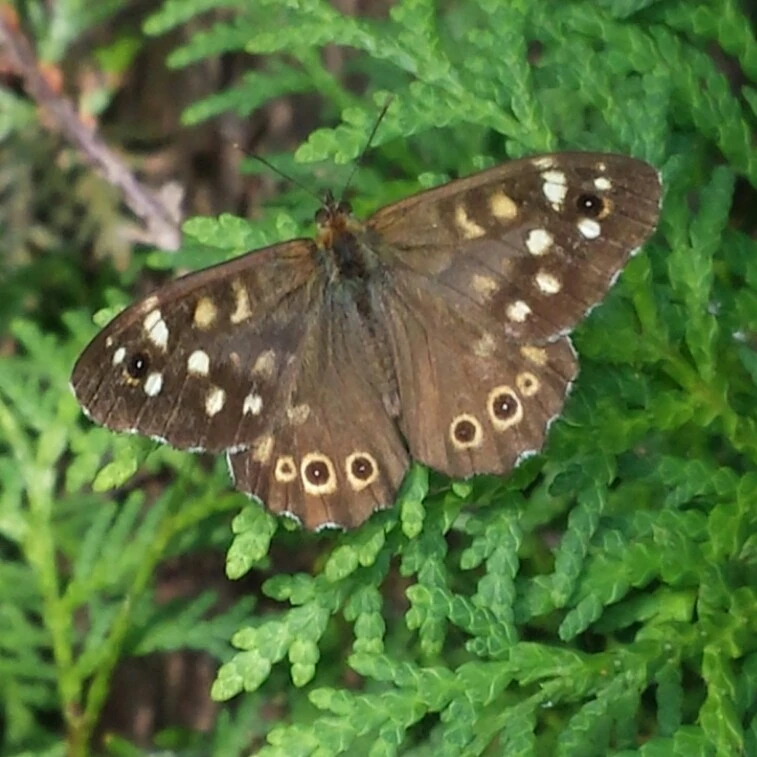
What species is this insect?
Pararge aegeria
